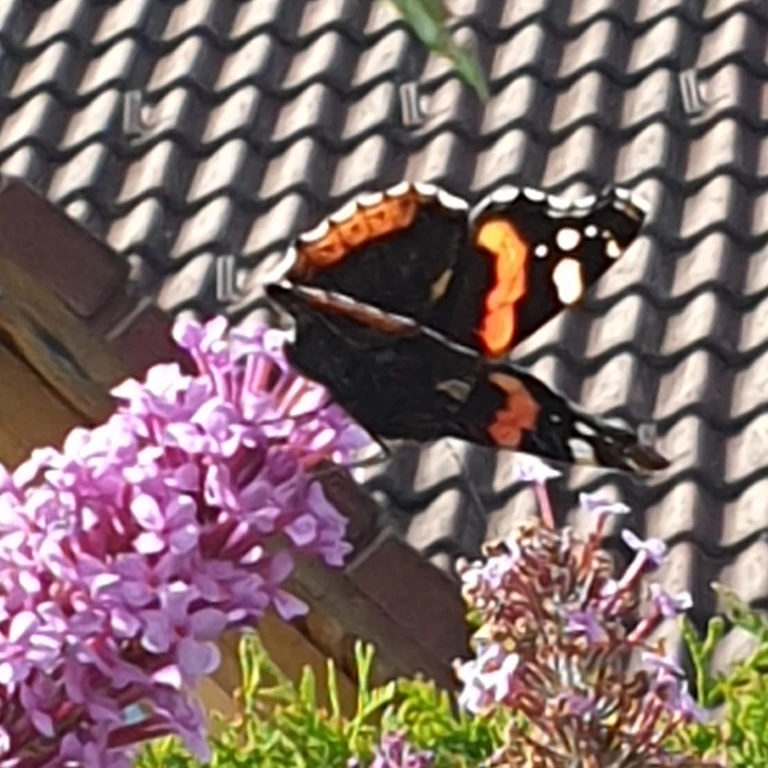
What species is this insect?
Vanessa atalanta
